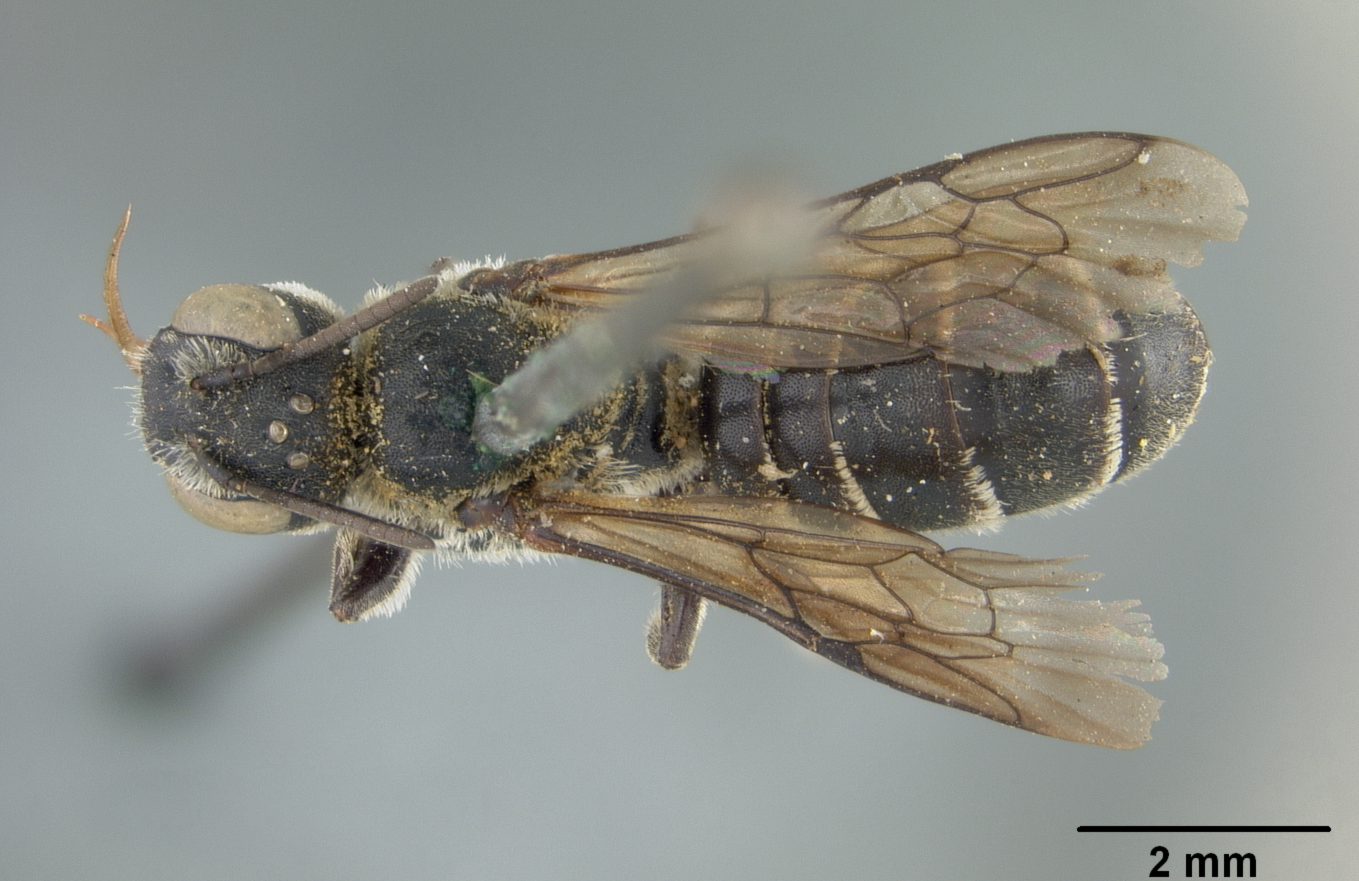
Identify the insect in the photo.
Heriades odontura
